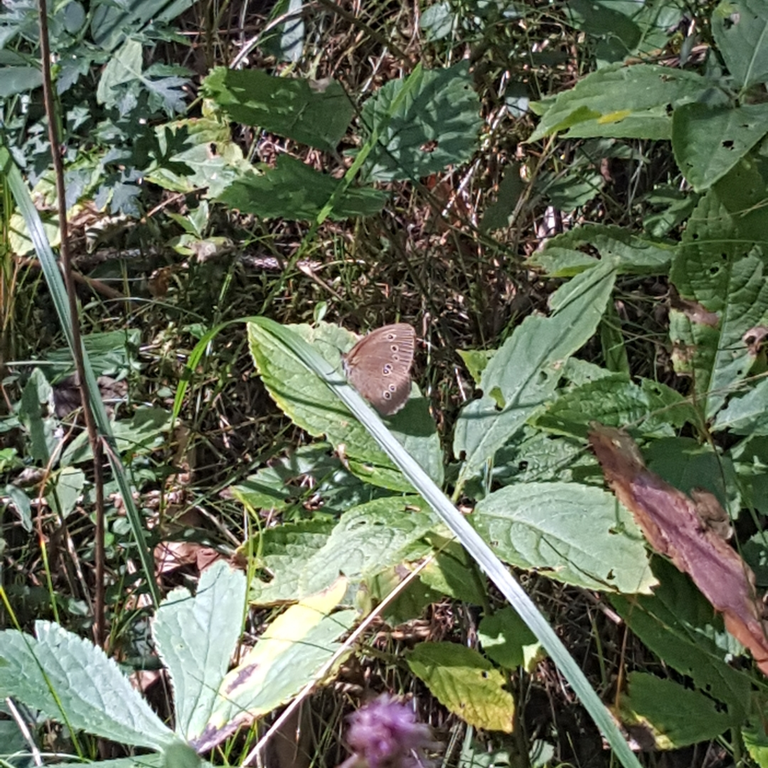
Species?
Aphantopus hyperantus
